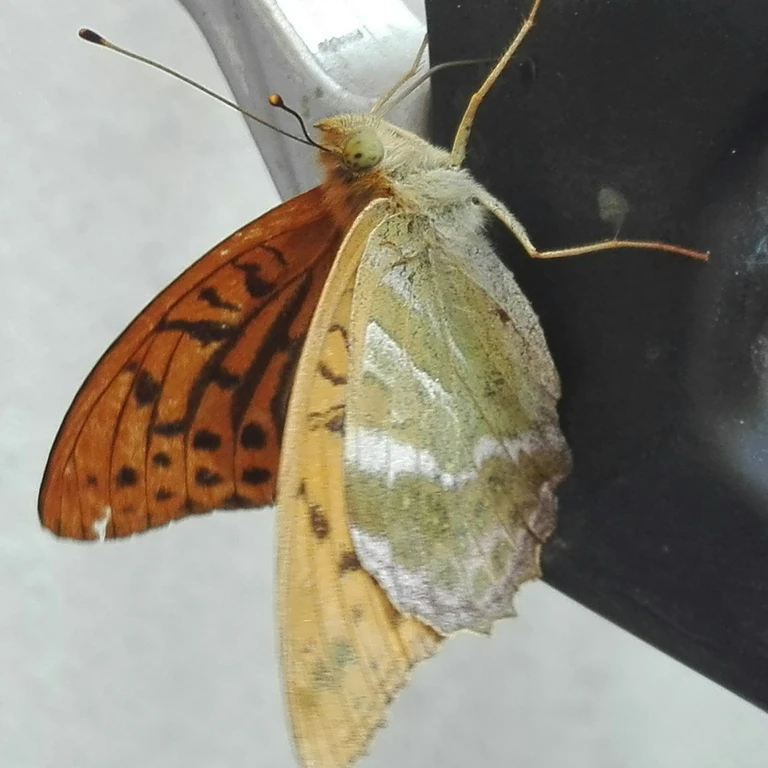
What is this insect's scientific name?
Argynnis paphia
